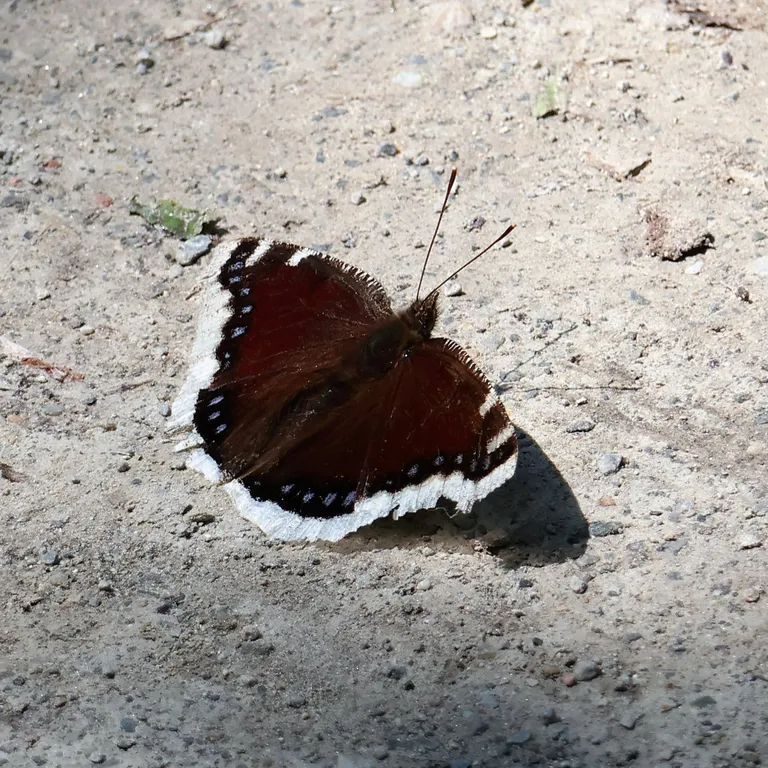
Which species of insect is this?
Nymphalis antiopa
